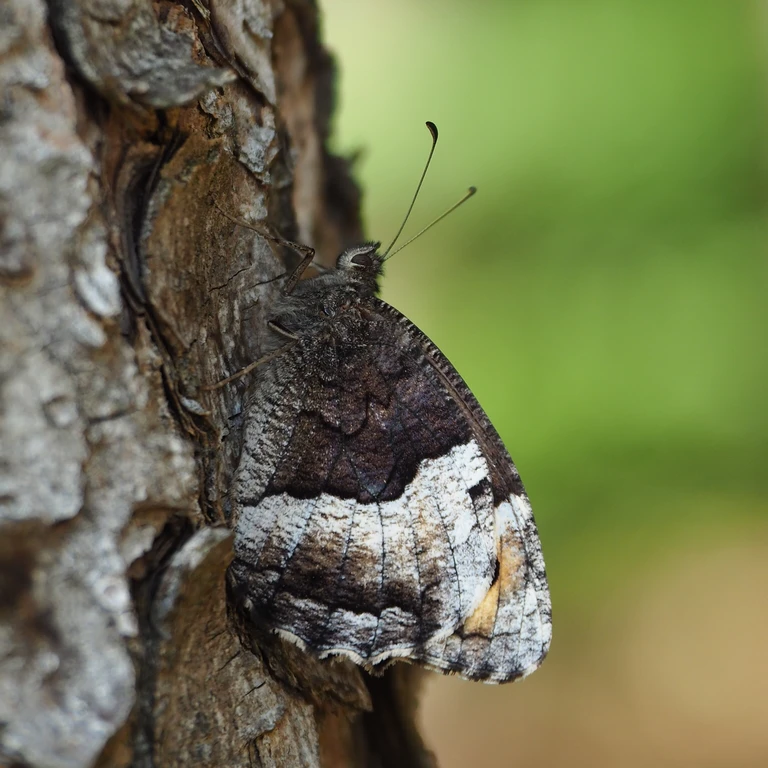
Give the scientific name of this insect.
Hipparchia fagi
